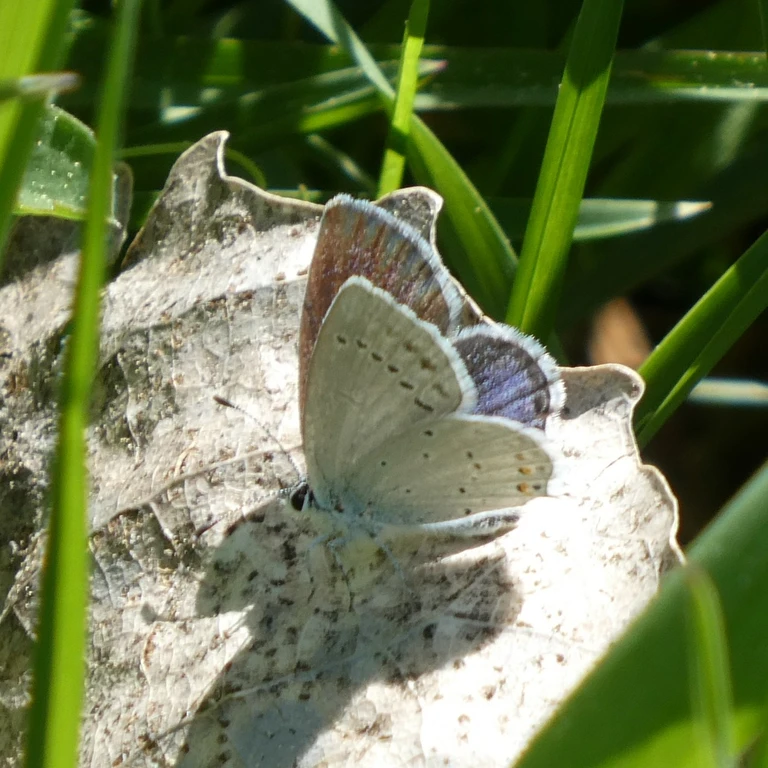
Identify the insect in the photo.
Cupido argiades (also Elkalyce argiades)
